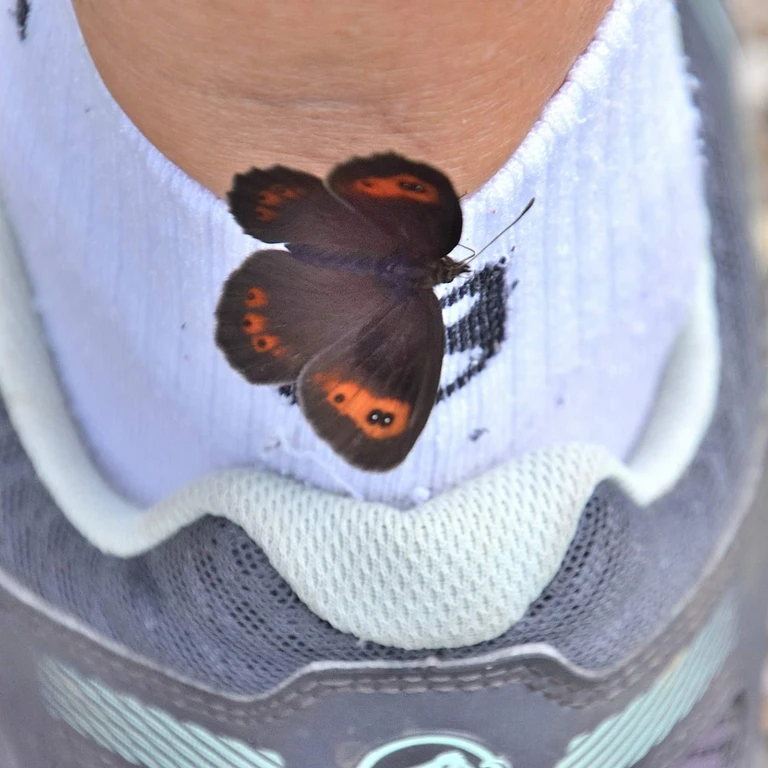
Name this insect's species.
Erebia aethiops
